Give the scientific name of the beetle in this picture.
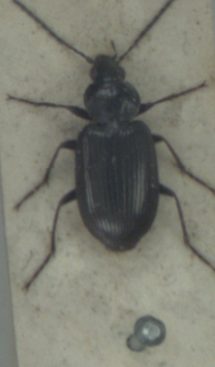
Agonum versutum
